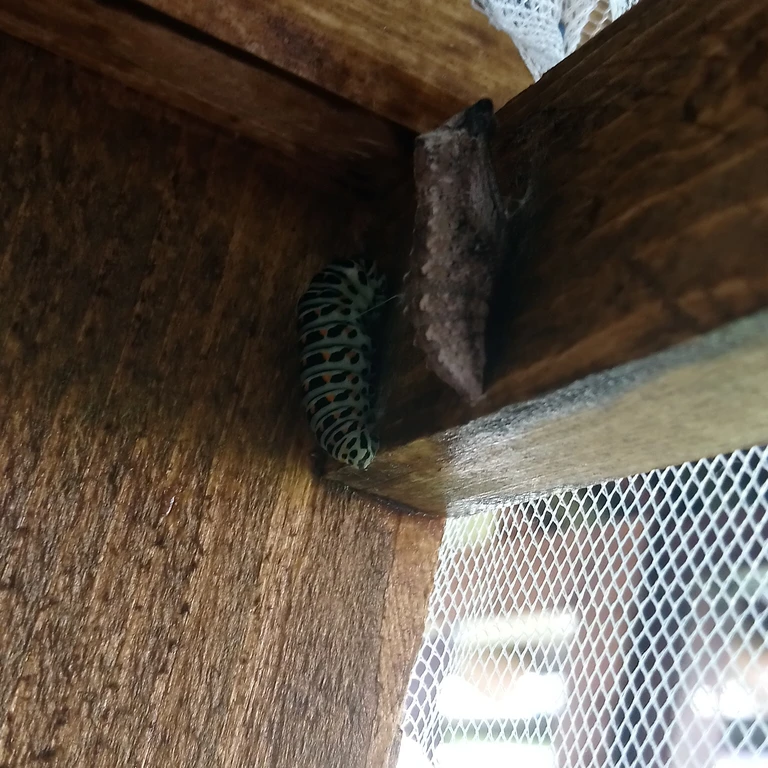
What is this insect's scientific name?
Papilio machaon
